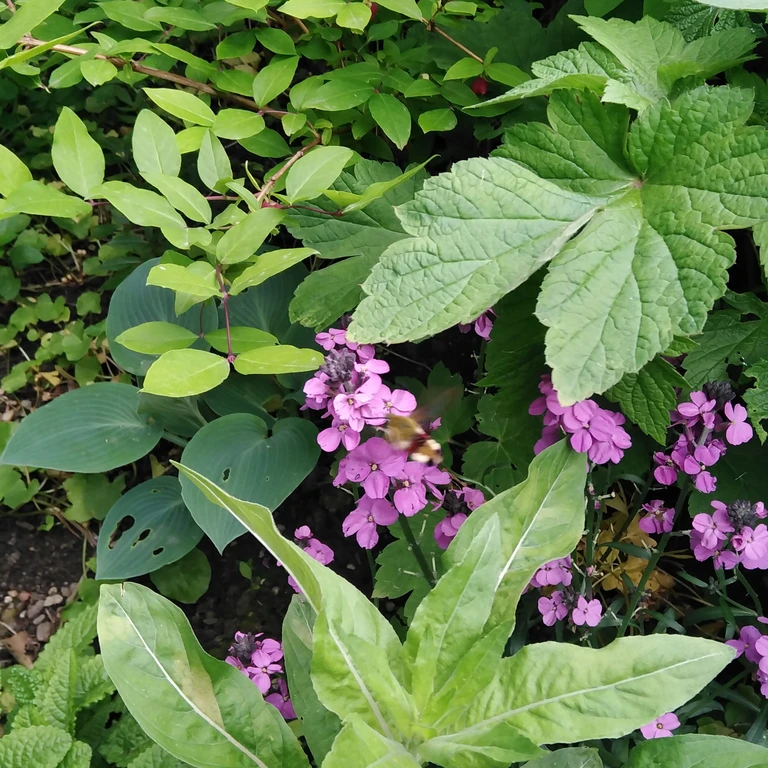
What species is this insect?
Hemaris fuciformis
